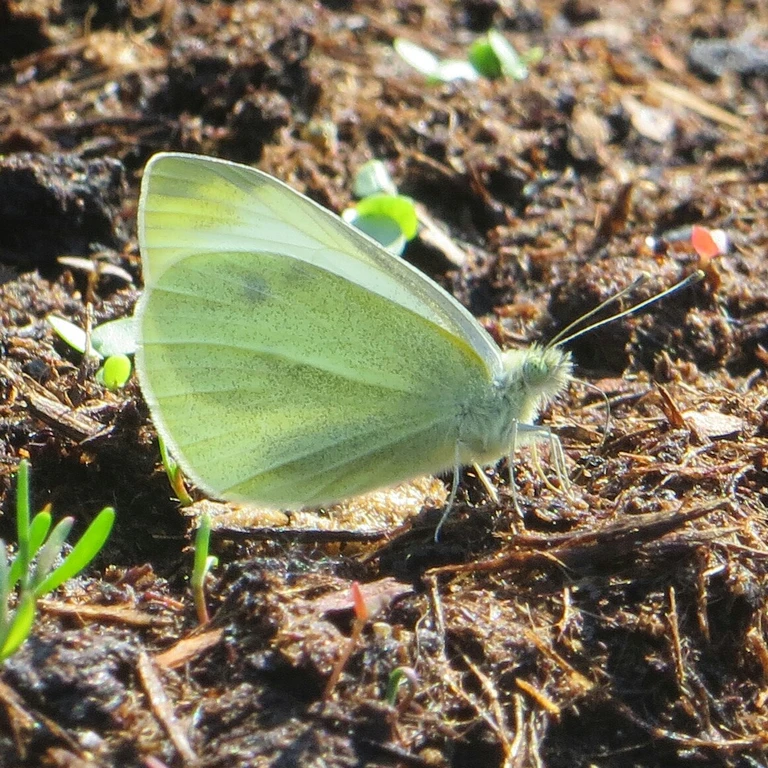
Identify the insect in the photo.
Pieris rapae
